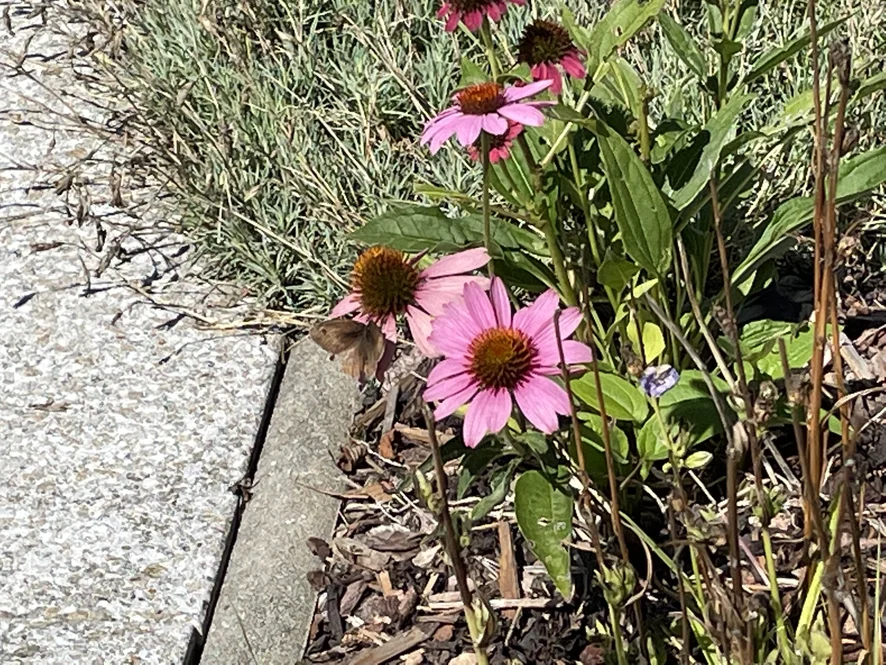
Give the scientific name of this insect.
Maniola jurtina
